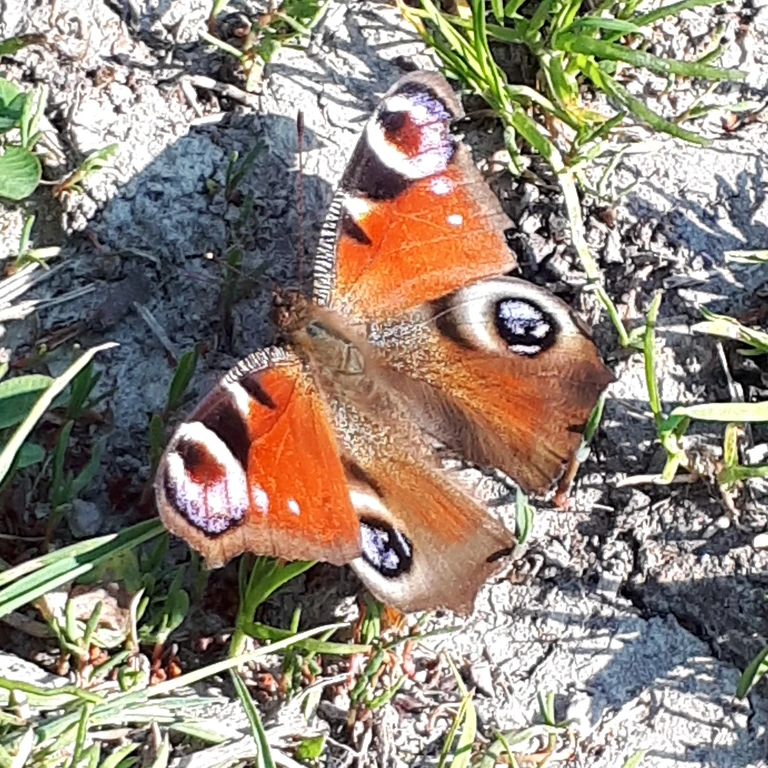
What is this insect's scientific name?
Aglais io
